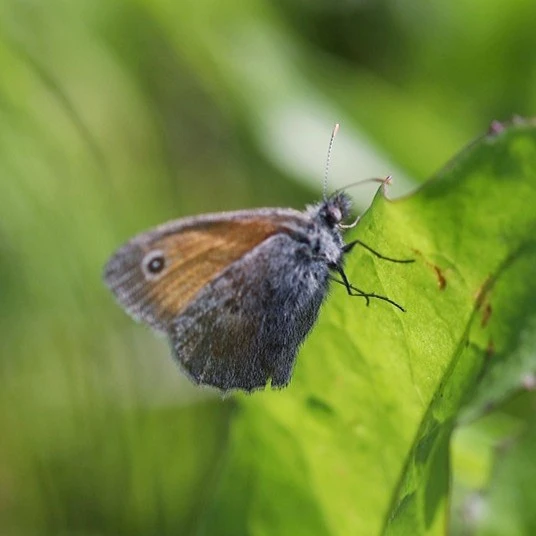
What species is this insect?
Coenonympha pamphilus
